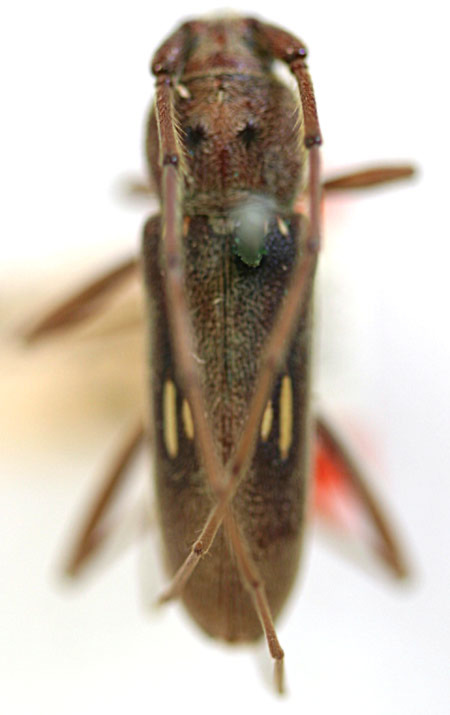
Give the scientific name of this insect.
Eburia ovicollis (also Eburia densa)
